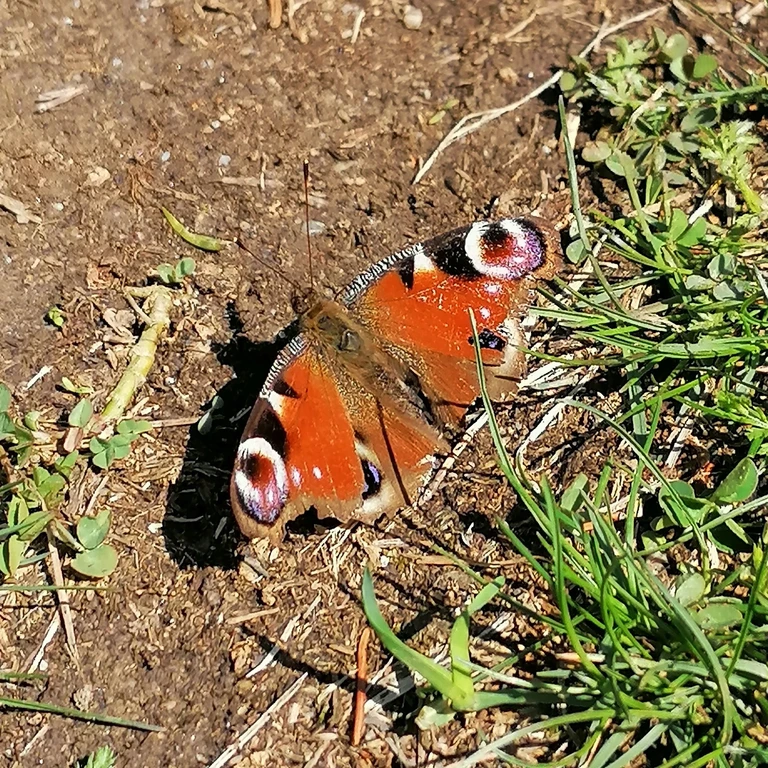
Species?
Aglais io
